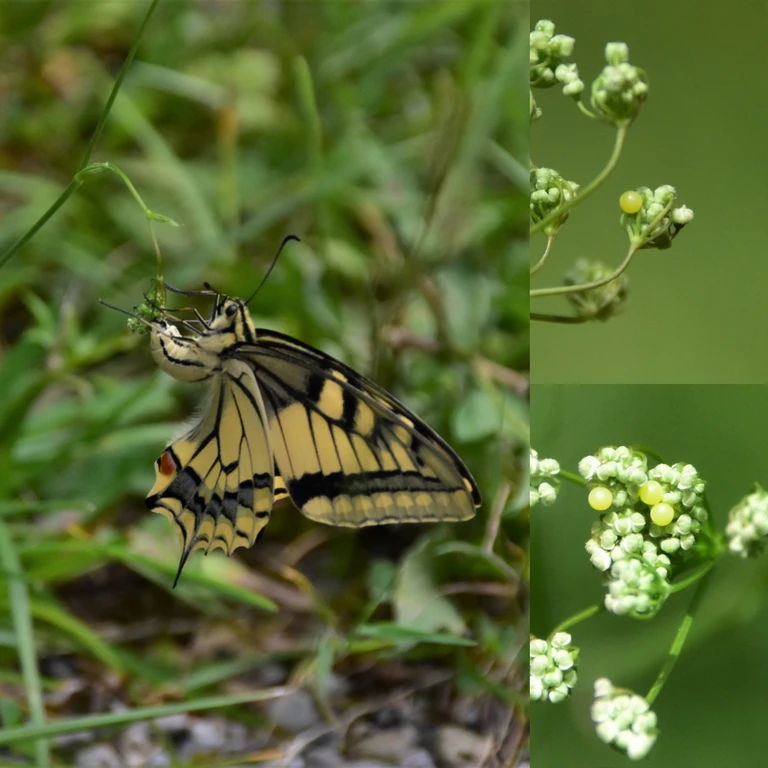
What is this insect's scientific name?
Papilio machaon
